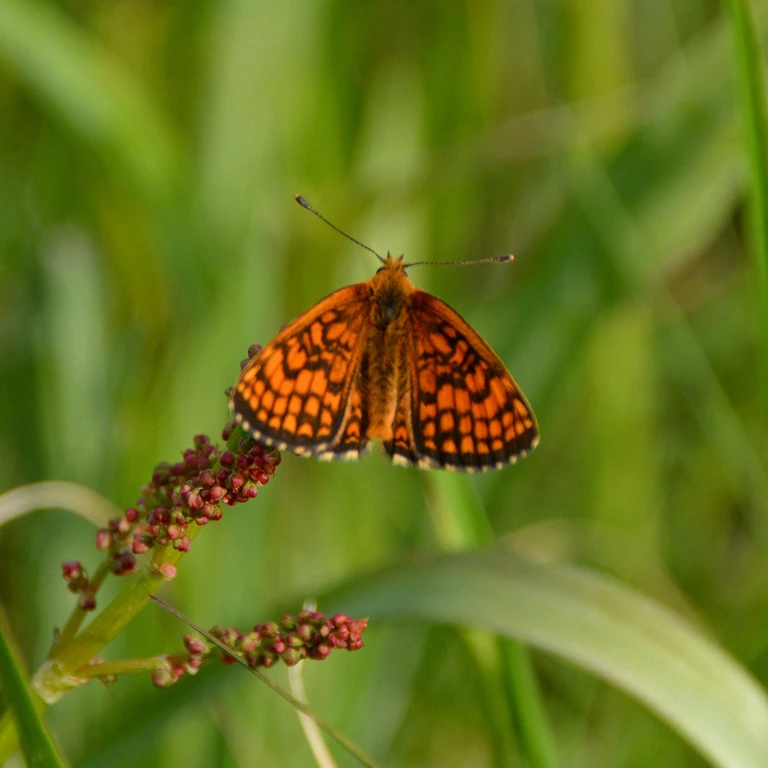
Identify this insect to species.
Melitaea athalia
